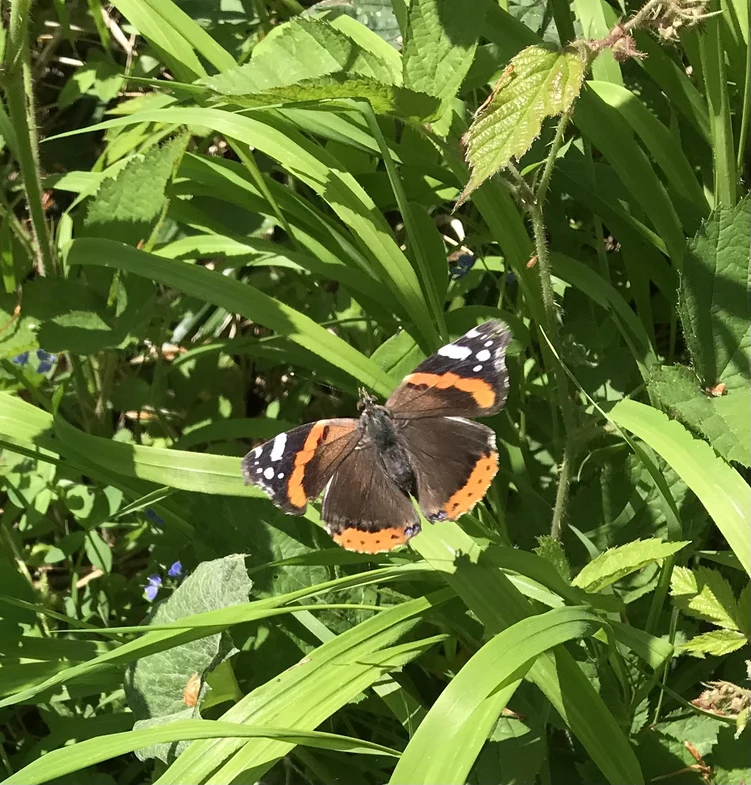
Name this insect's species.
Vanessa atalanta
